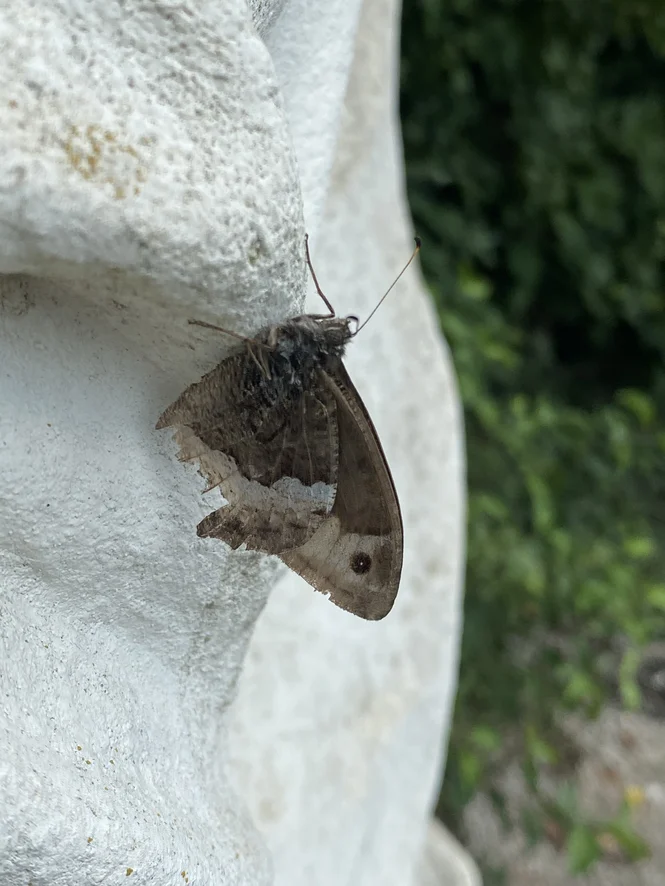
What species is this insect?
Hipparchia fagi
